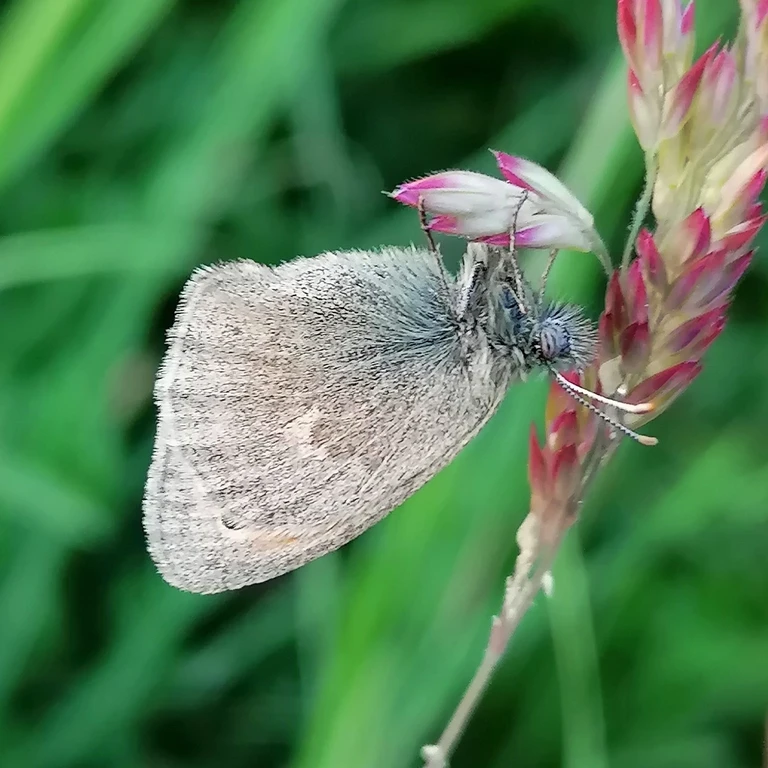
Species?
Coenonympha pamphilus
